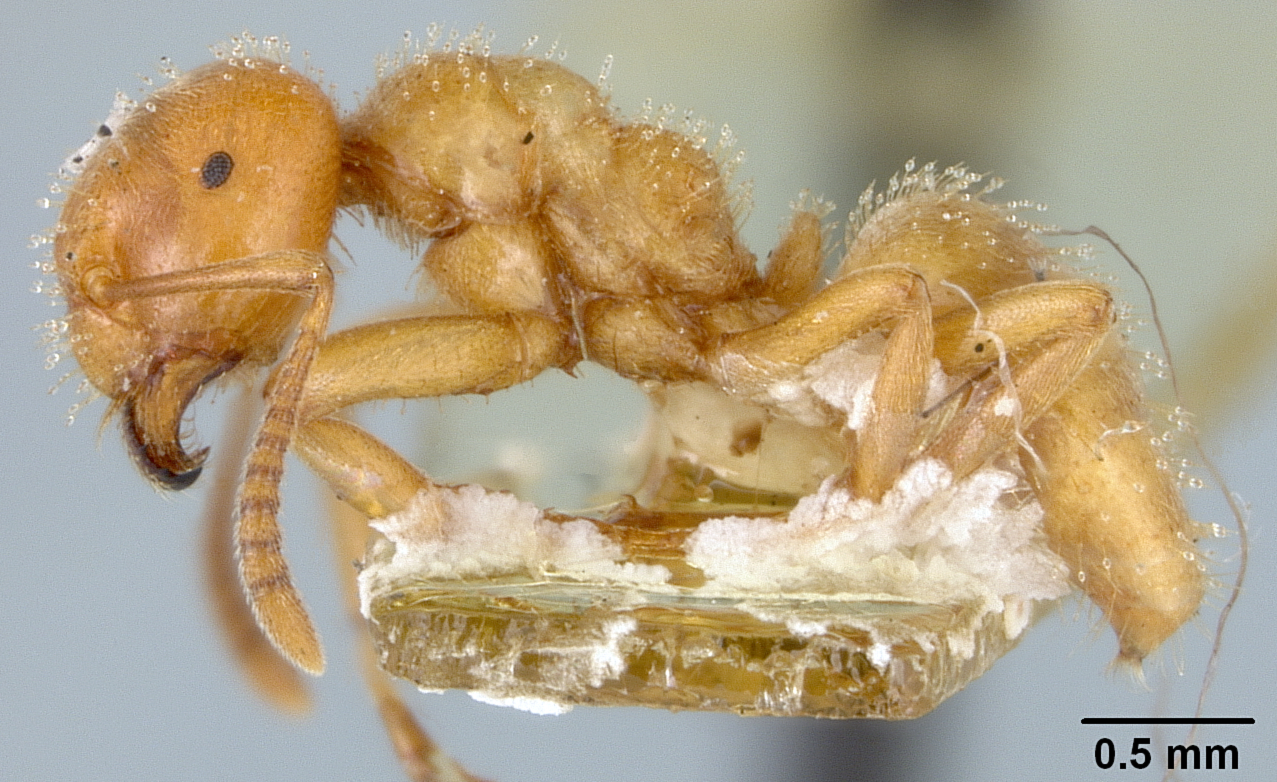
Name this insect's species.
Lasius pogonogynus
